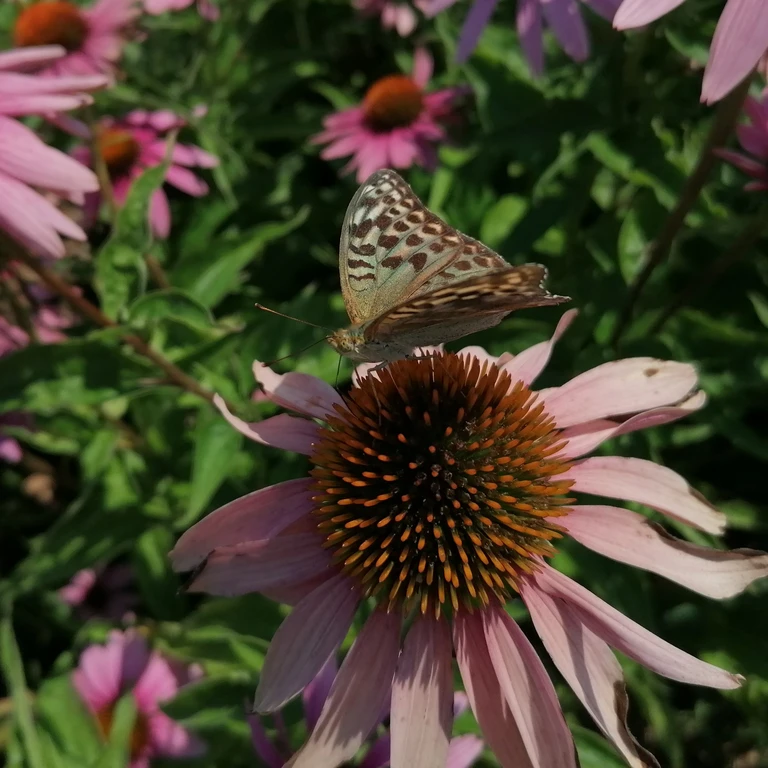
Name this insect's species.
Argynnis paphia
